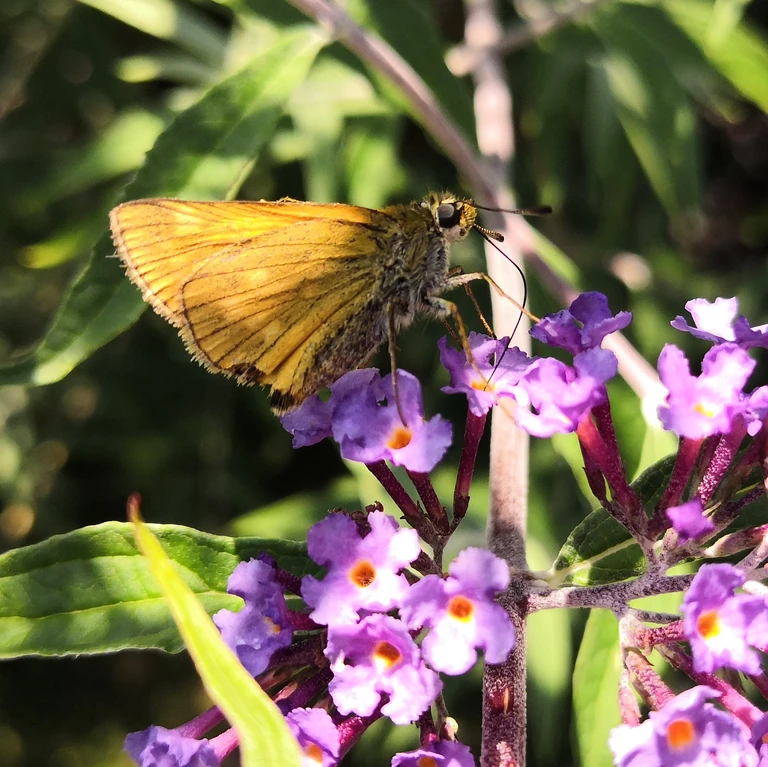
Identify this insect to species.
Ochlodes sylvanus (also Ochlodes venata)
